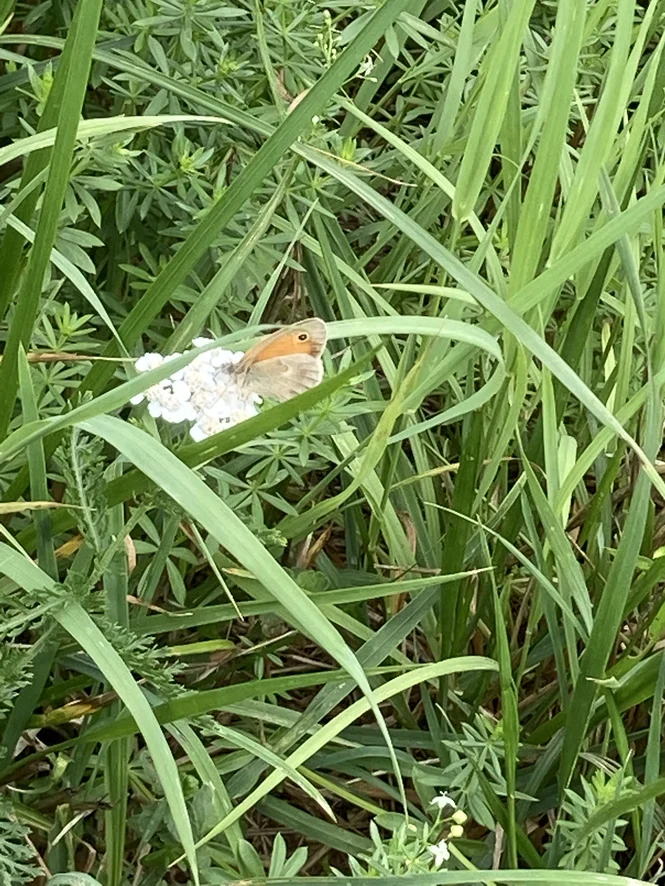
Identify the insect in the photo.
Coenonympha pamphilus
